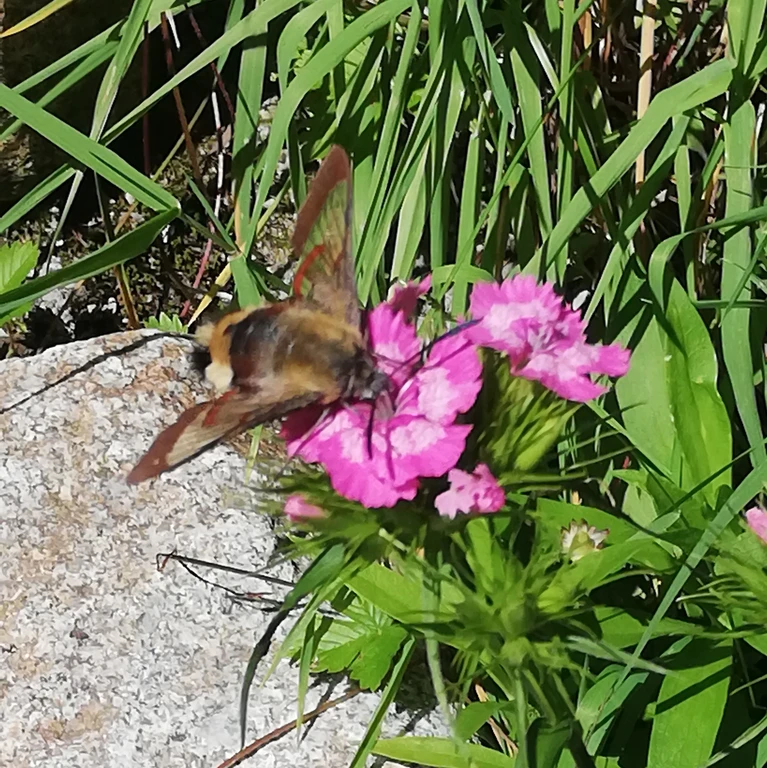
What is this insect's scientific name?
Hemaris fuciformis
